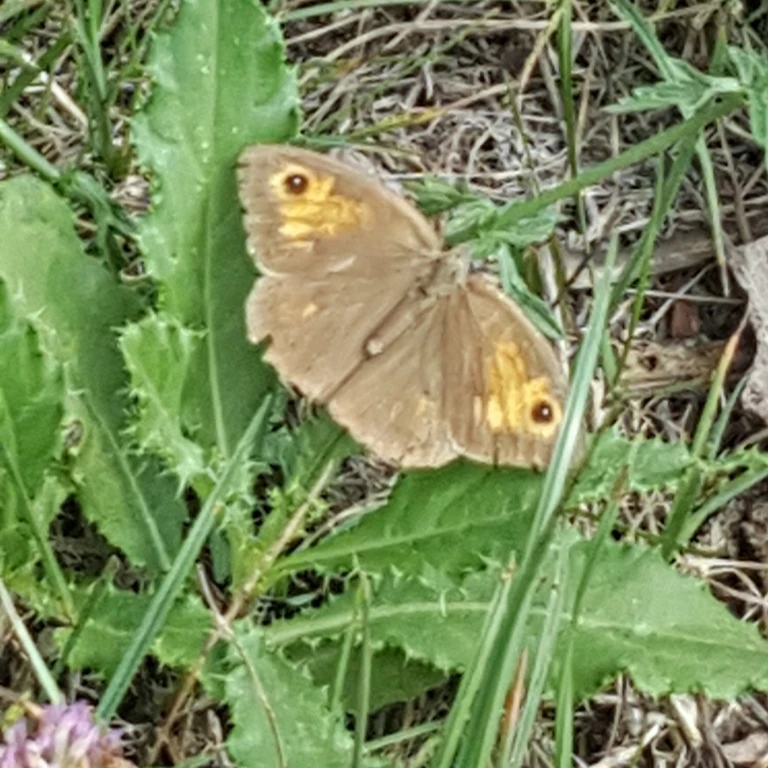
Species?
Maniola jurtina
